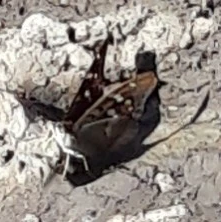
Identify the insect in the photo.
Apatura ilia
